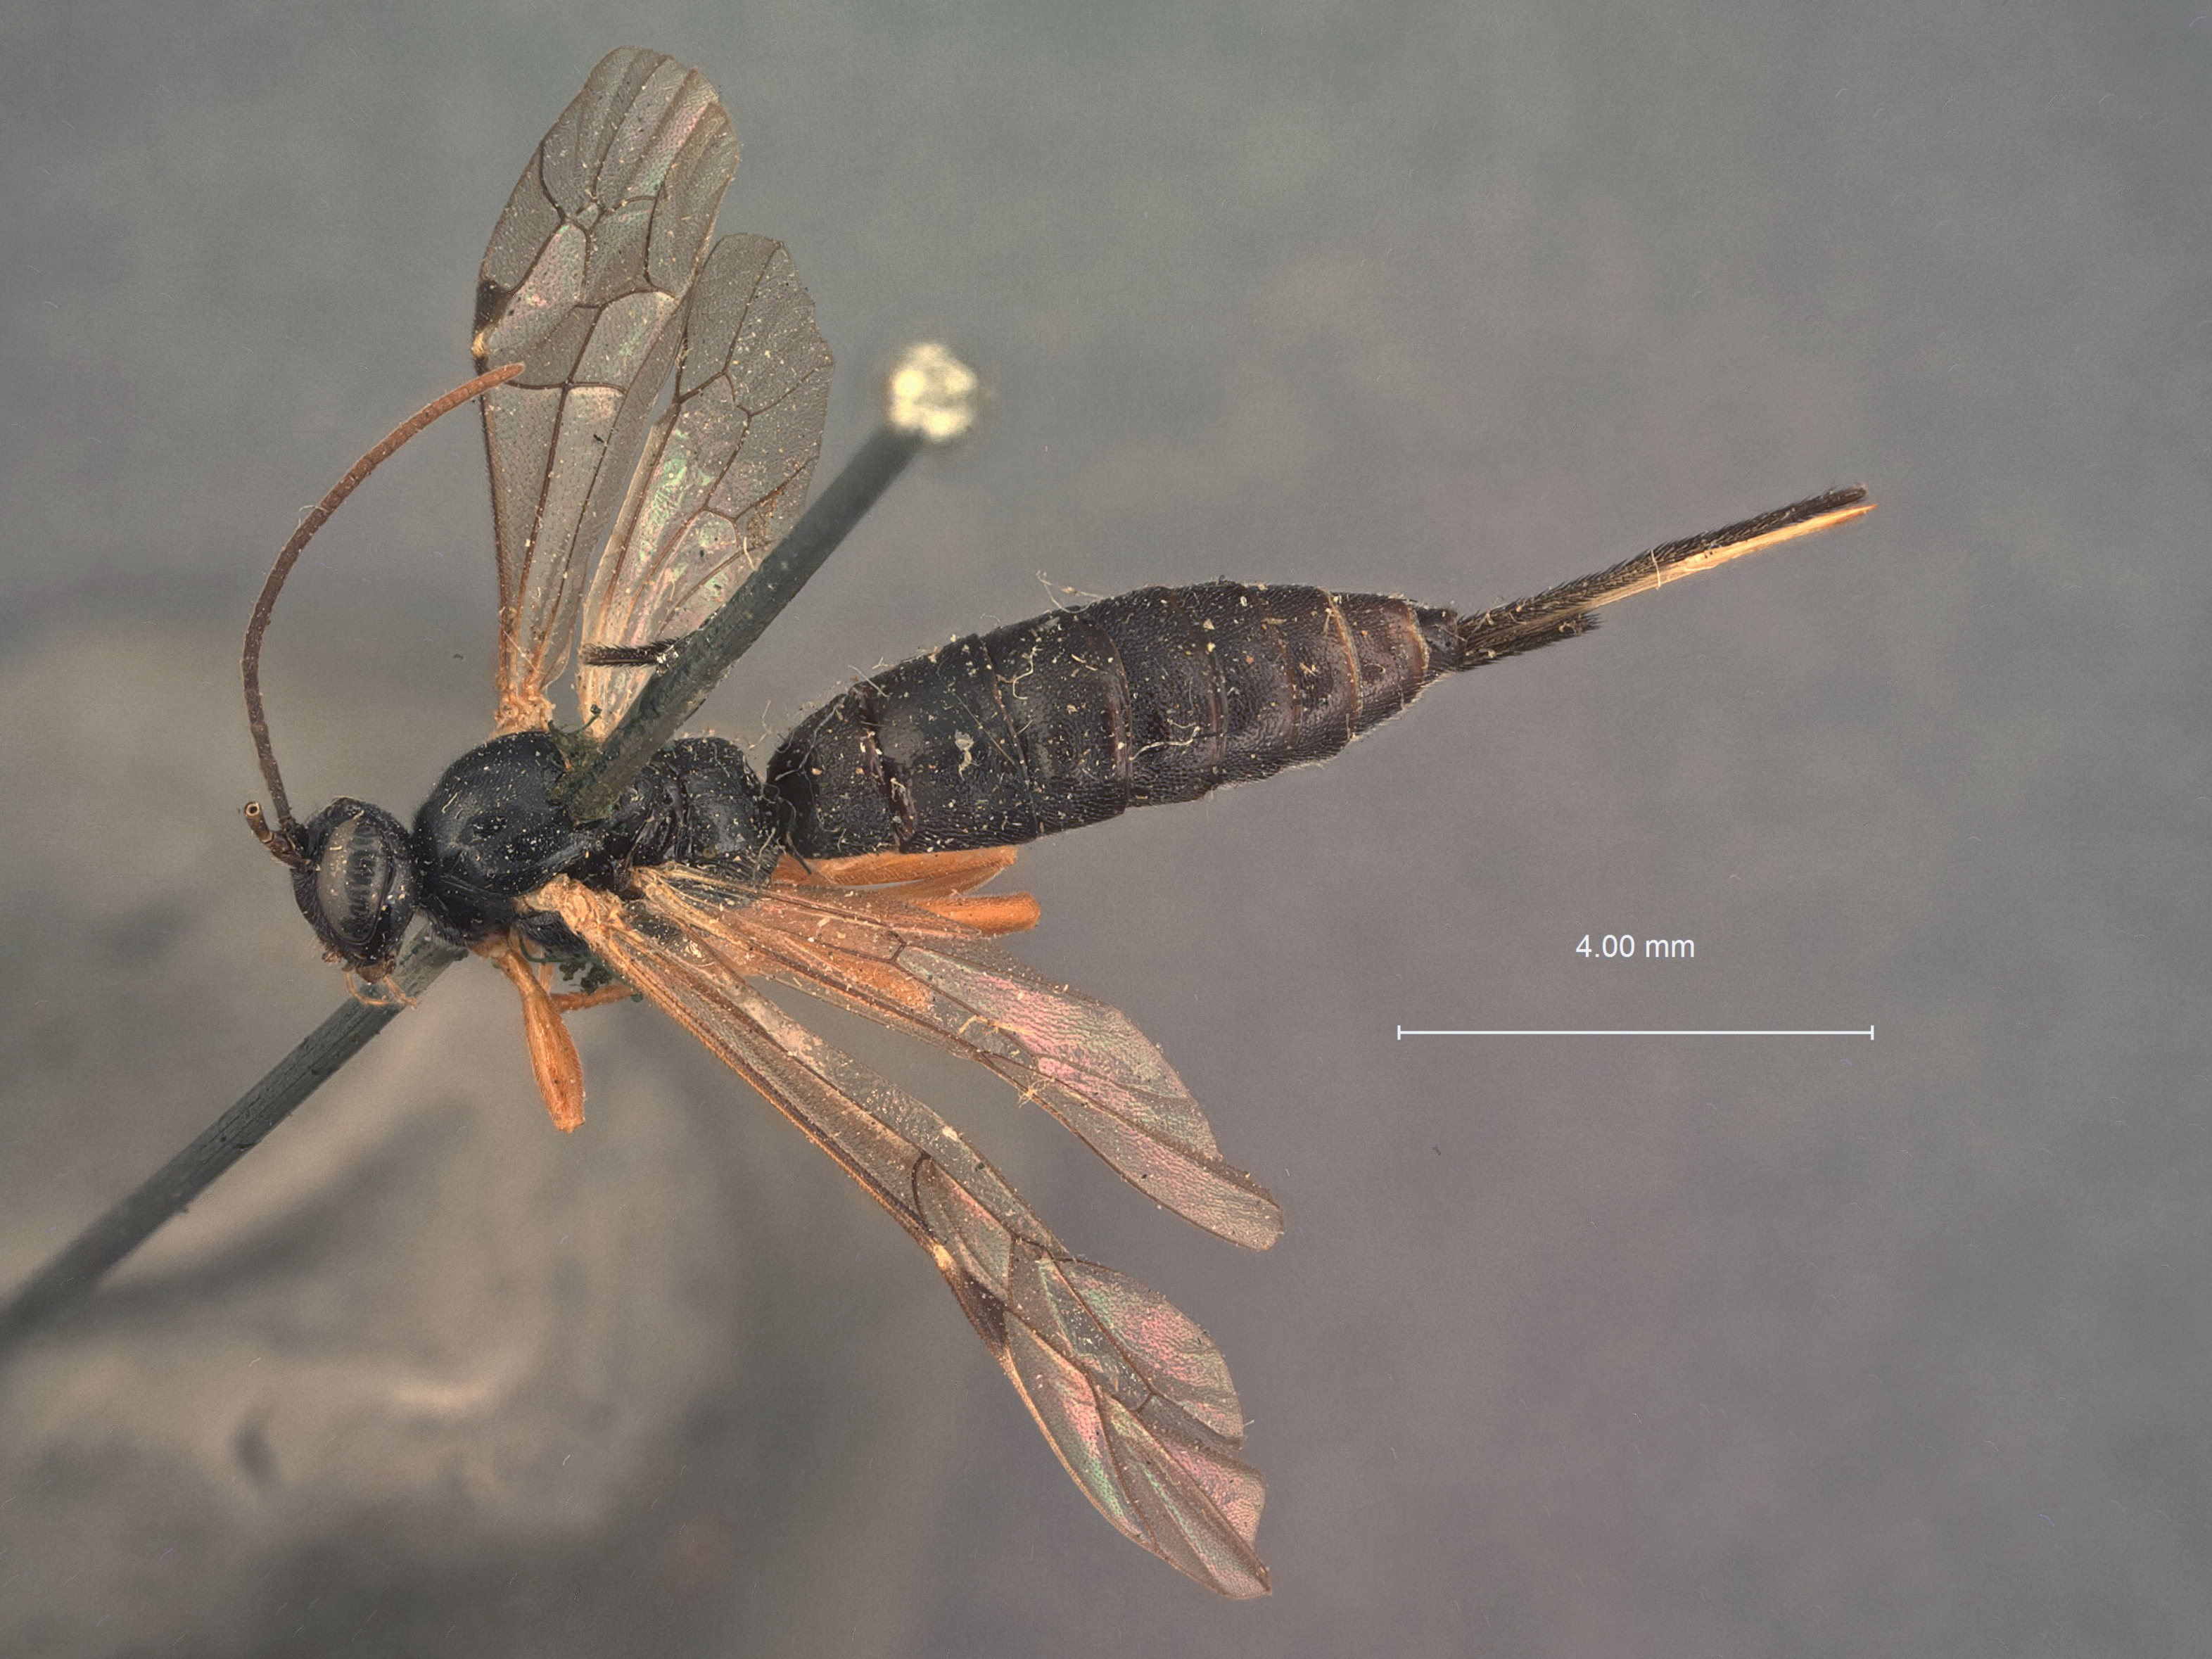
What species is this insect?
Pimpla pterophori
